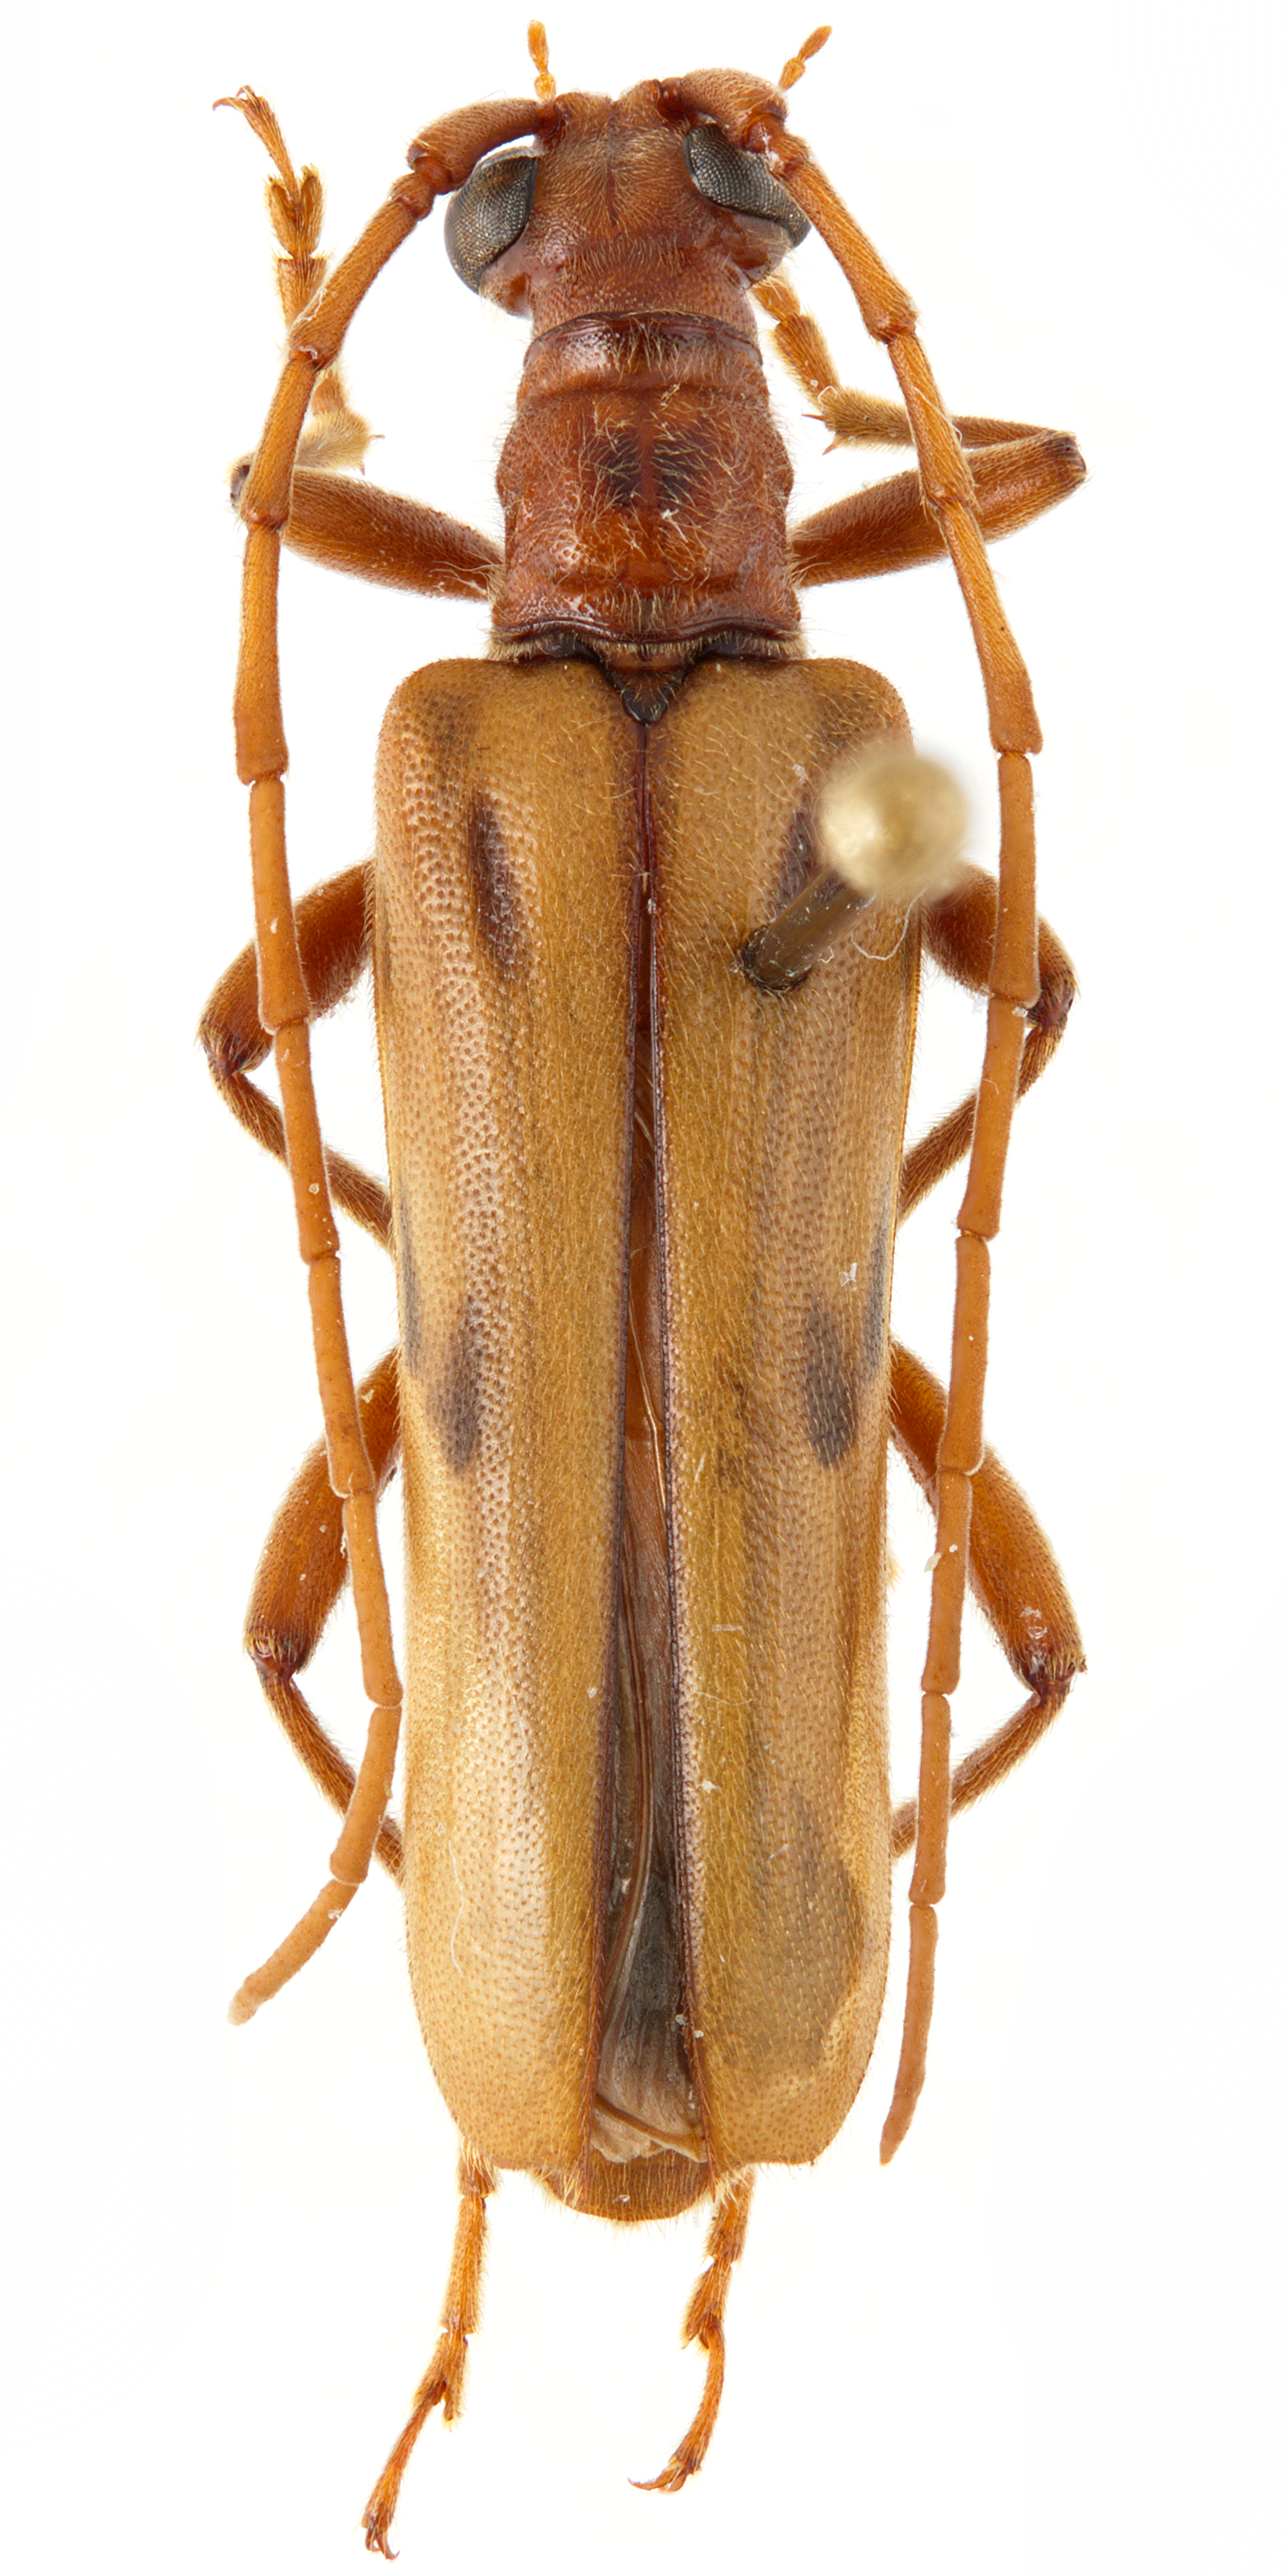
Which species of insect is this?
Ortholeptura valida
